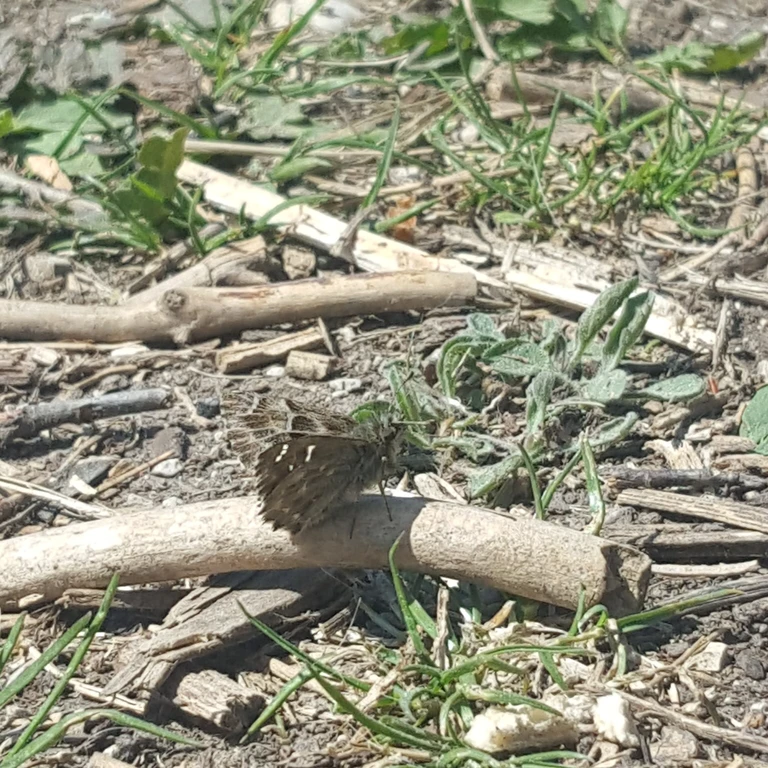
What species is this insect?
Carcharodus alceae
